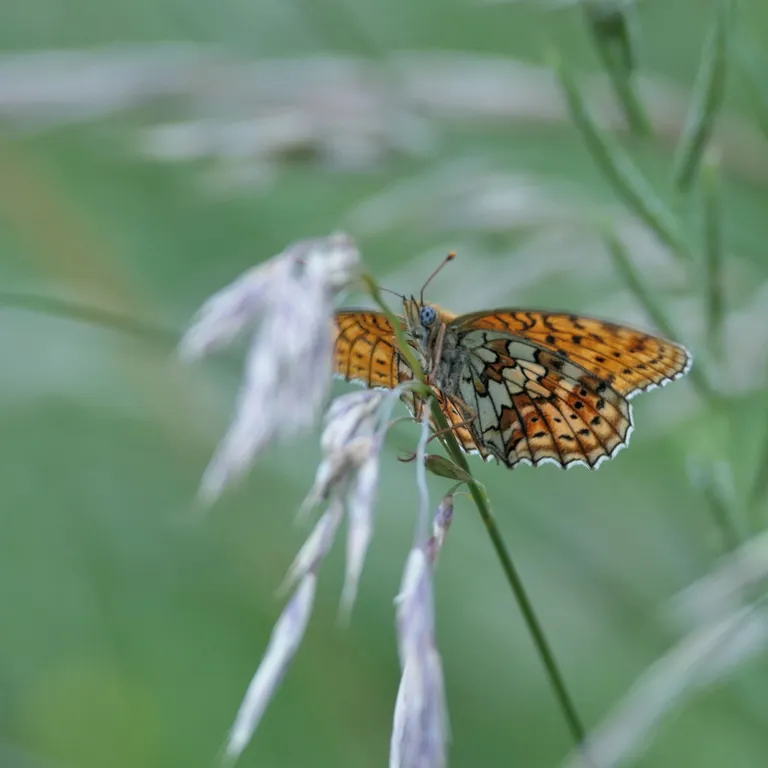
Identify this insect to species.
Brenthis hecate
